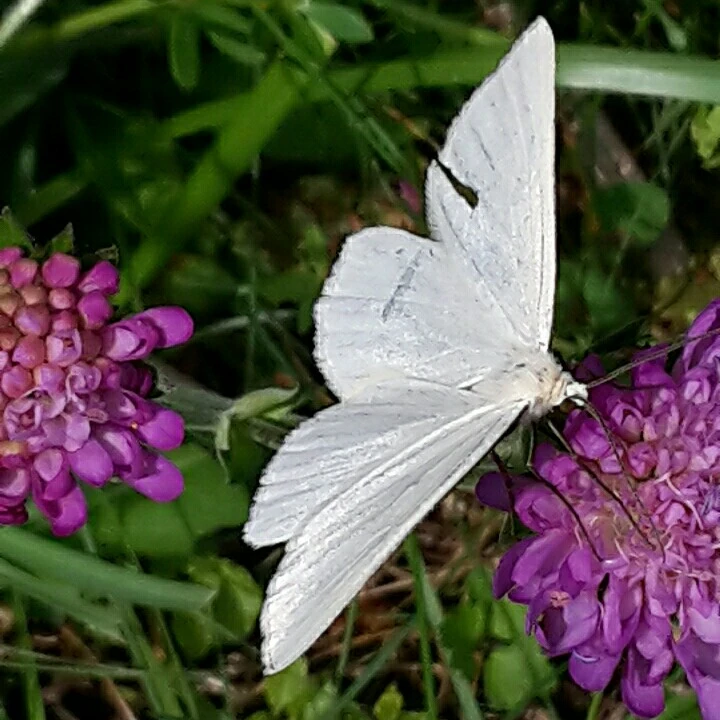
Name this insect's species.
Siona lineata
